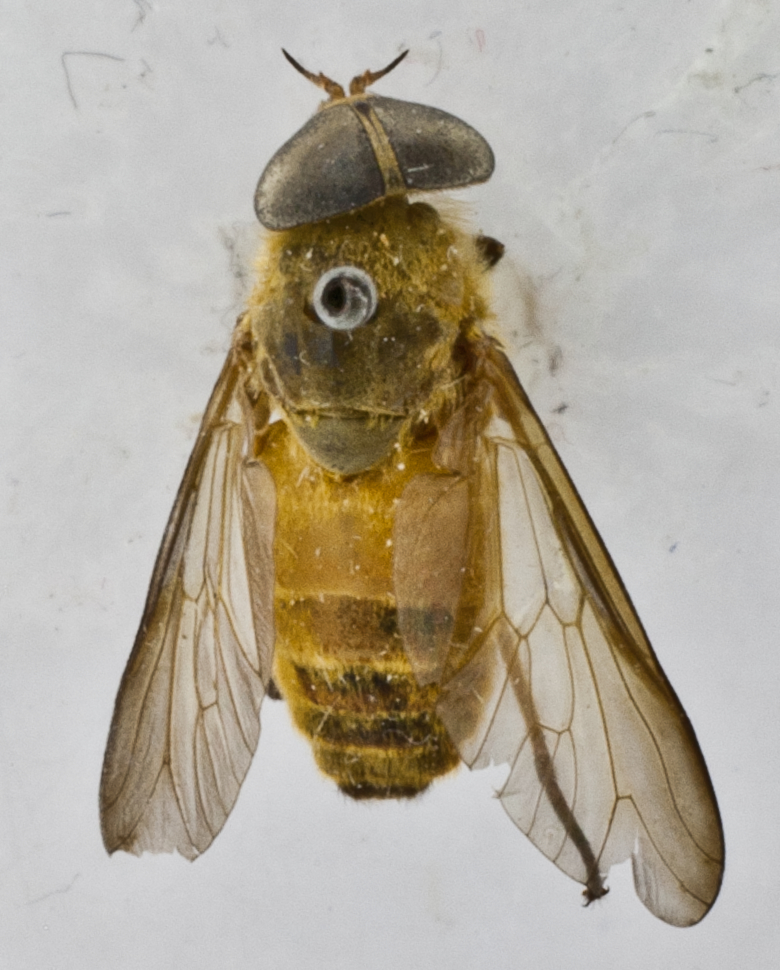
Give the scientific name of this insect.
Tabanus auripilosus
